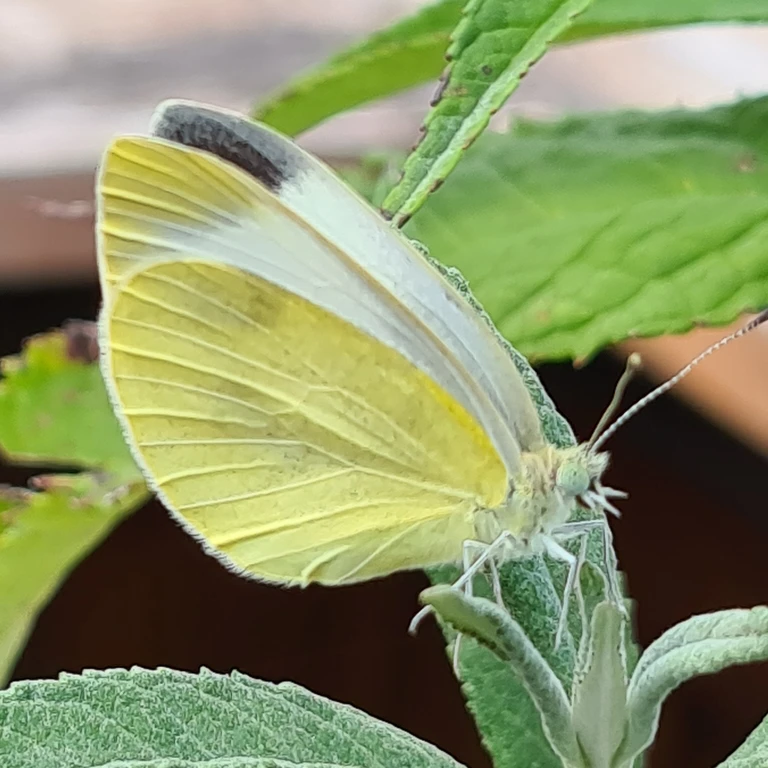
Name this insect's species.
Pieris mannii
